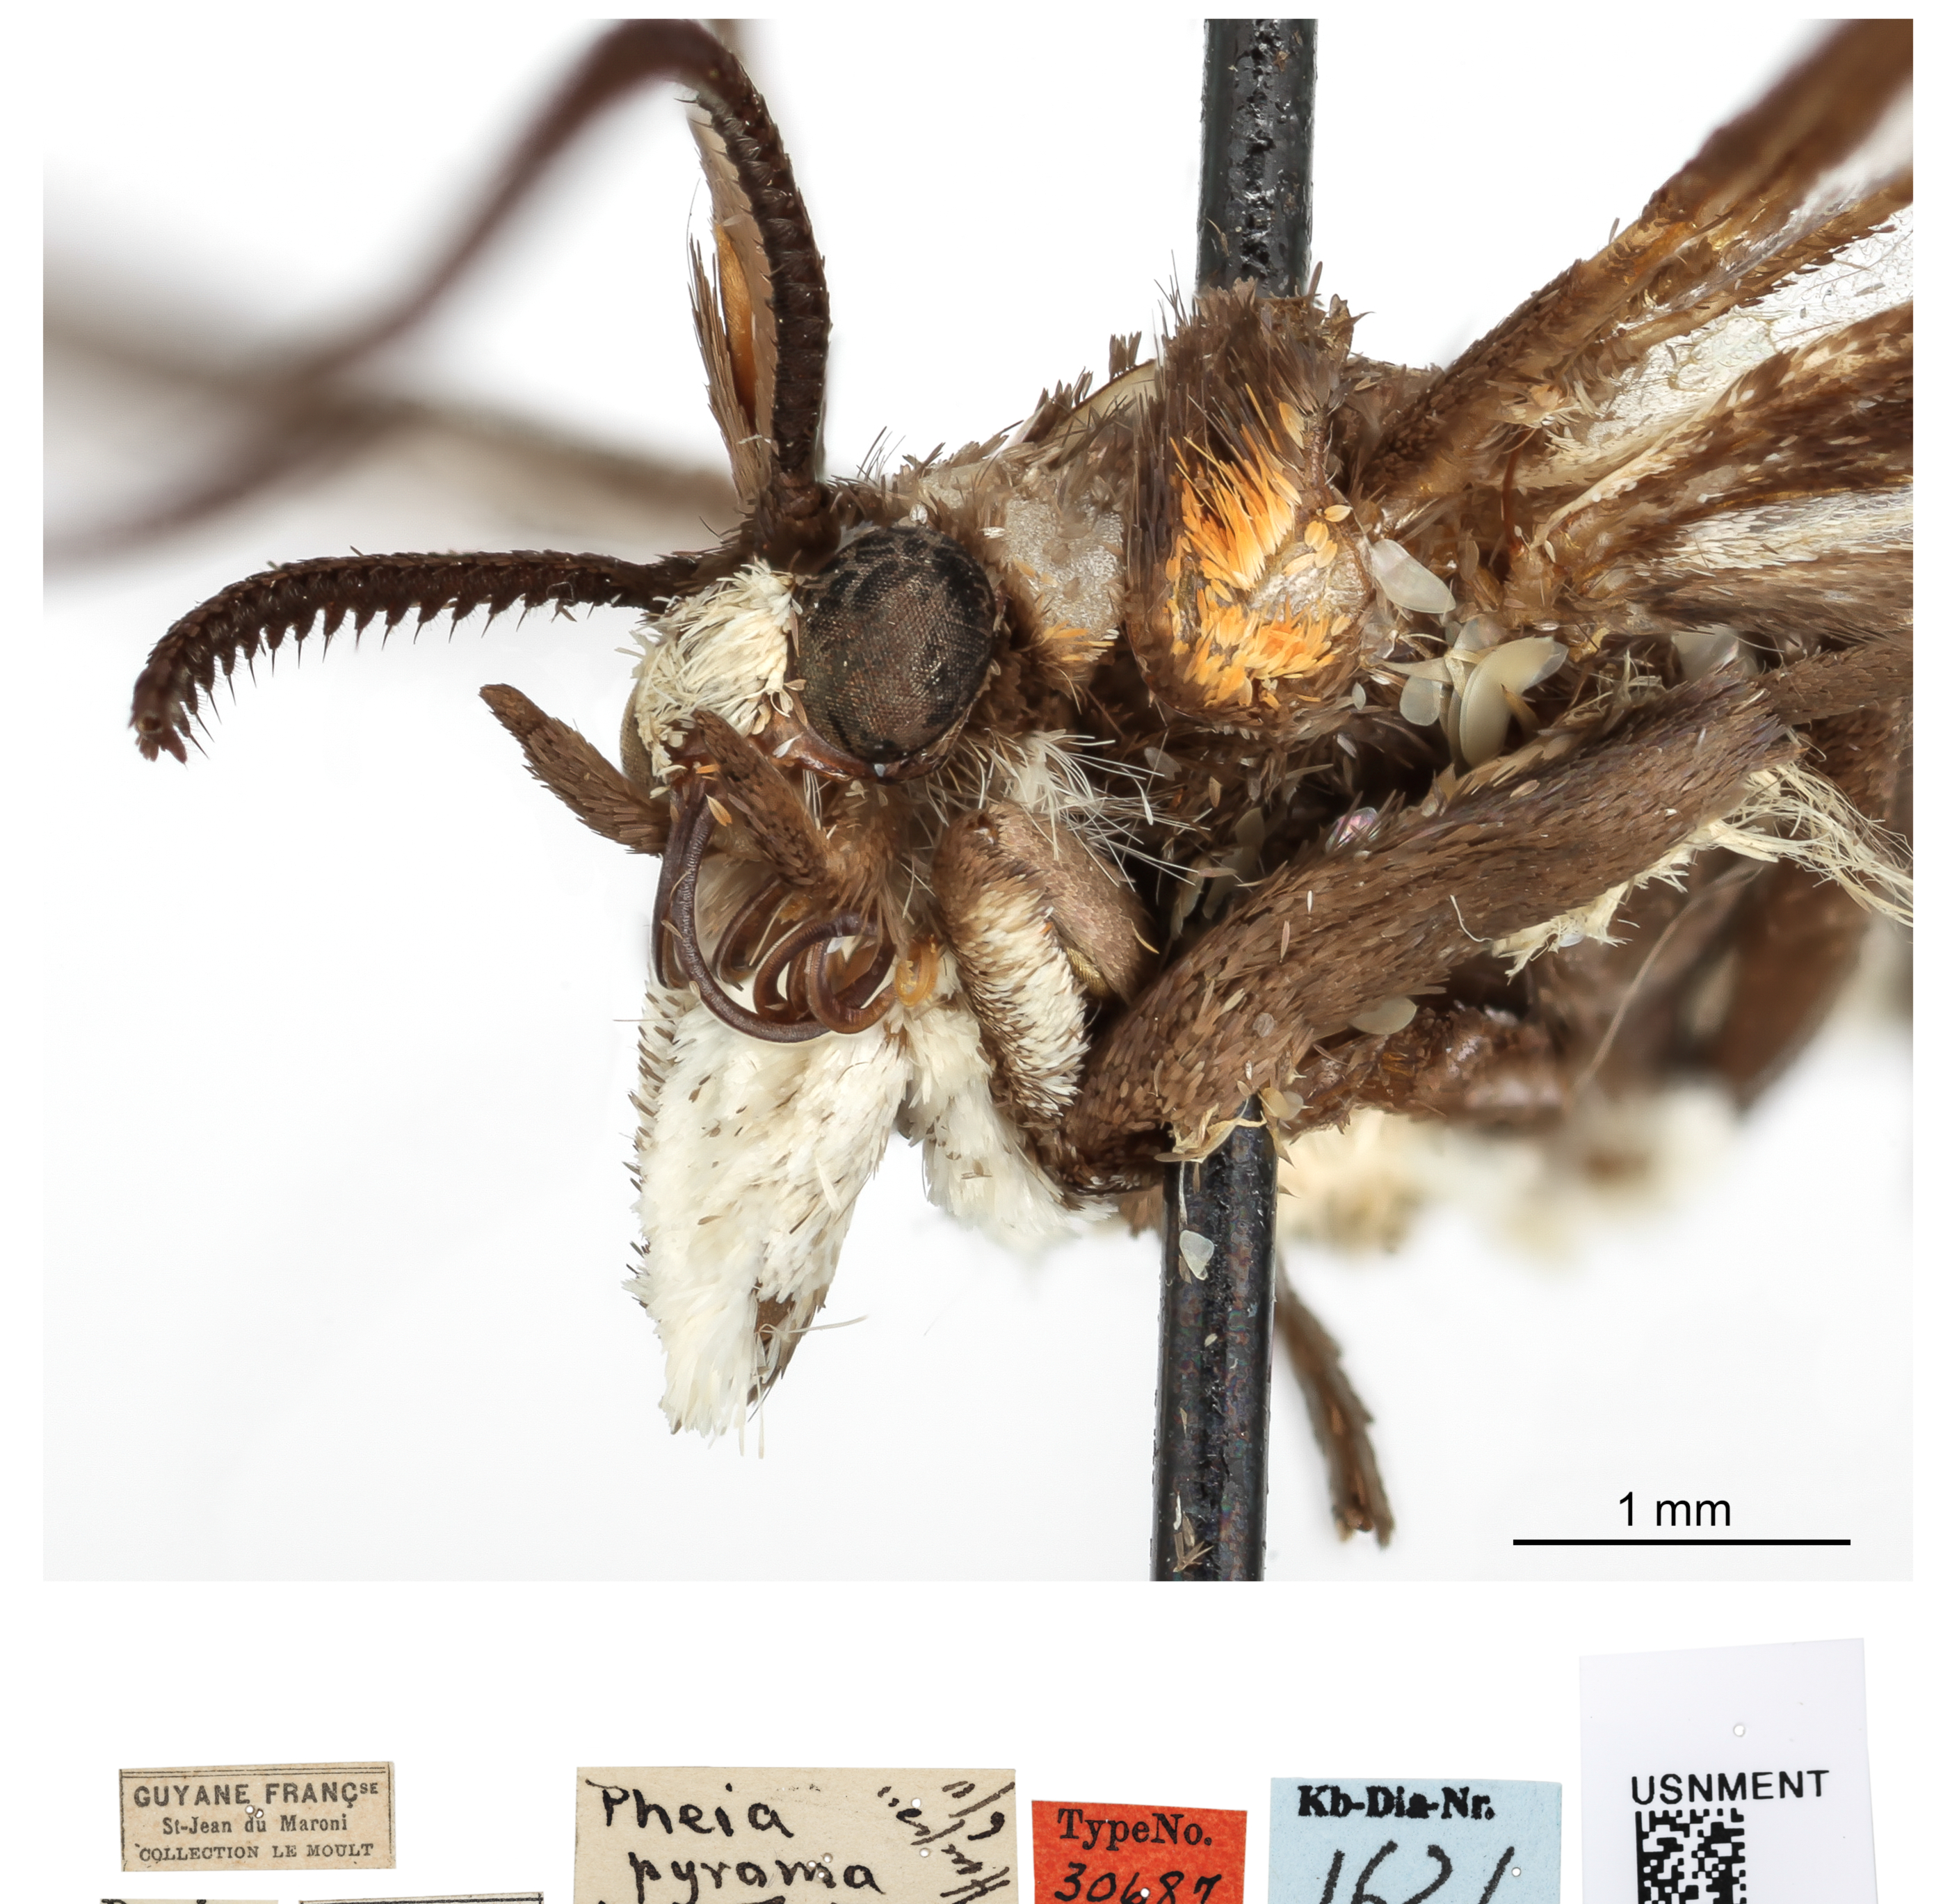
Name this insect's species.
Pheia pyrama
